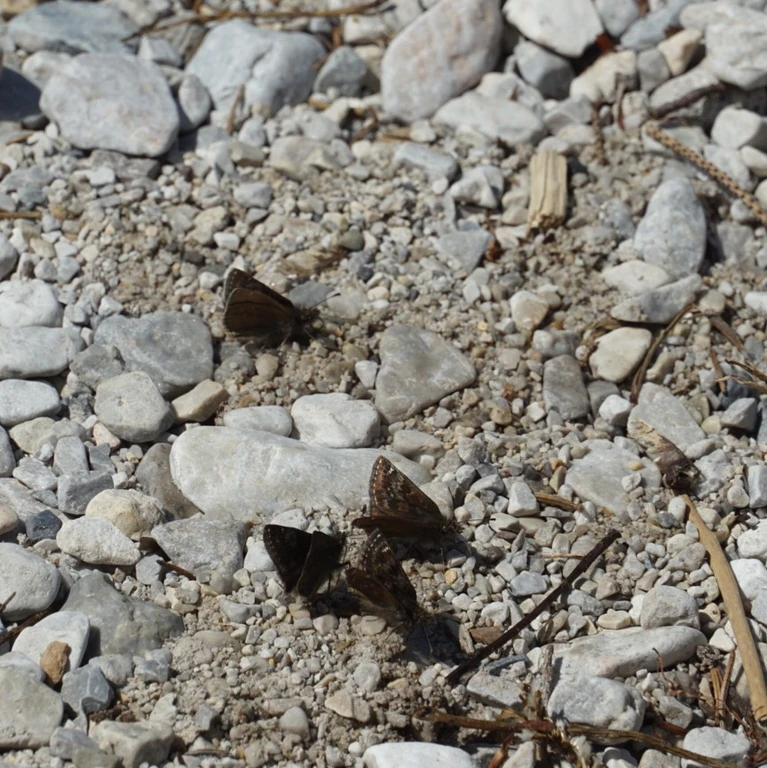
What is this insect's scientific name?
Erynnis tages
